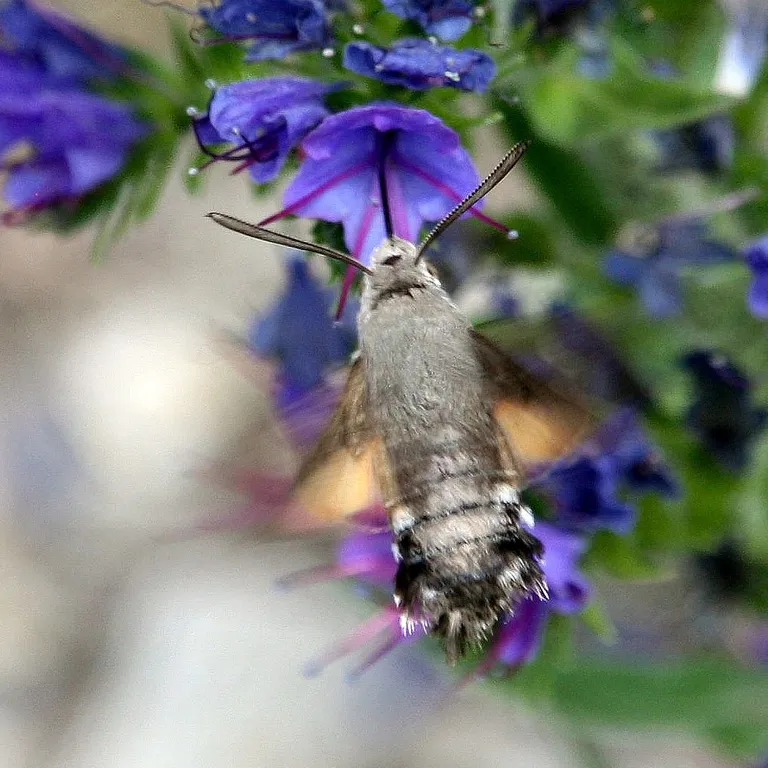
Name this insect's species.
Macroglossum stellatarum
